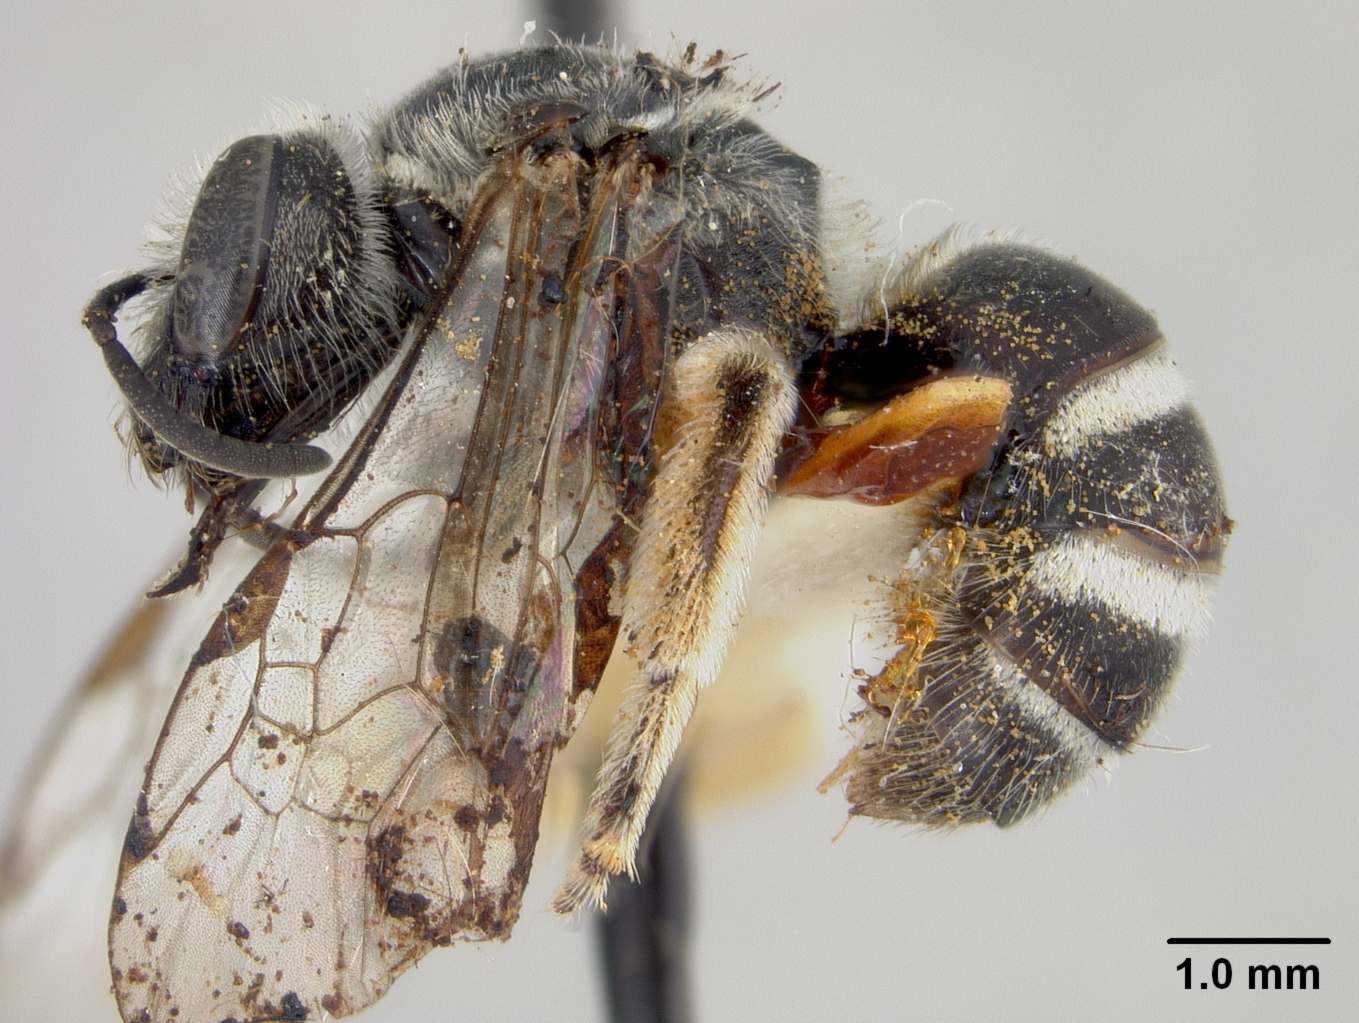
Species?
Lasioglossum morrili (also Halictus morrilli)
